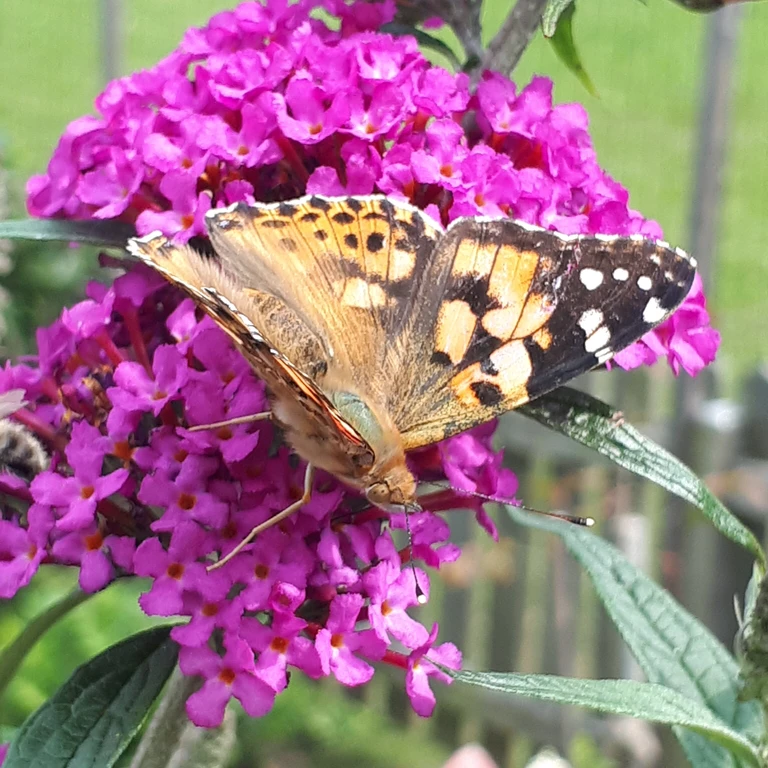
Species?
Vanessa cardui
